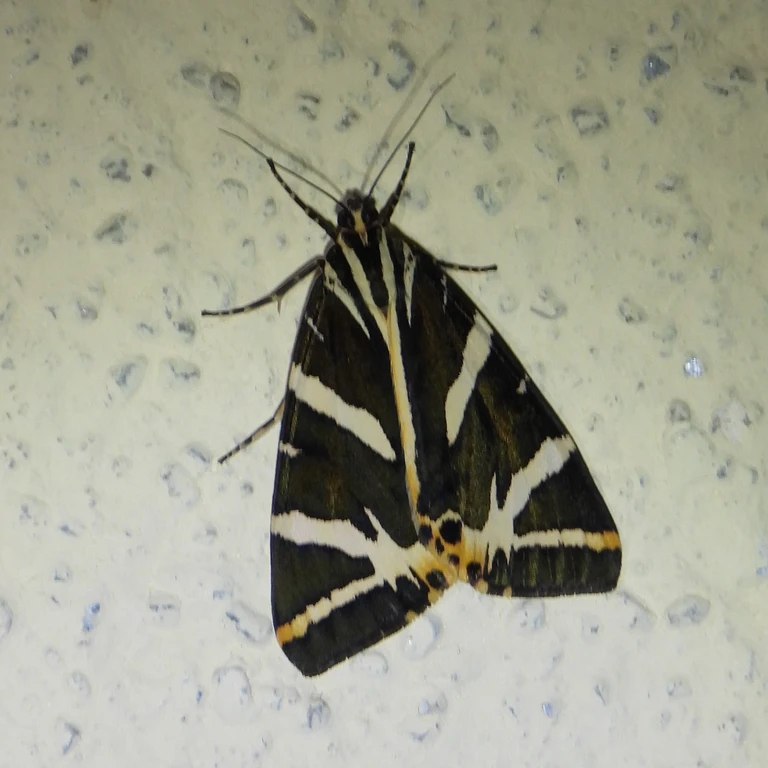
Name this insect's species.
Euplagia quadripunctaria
